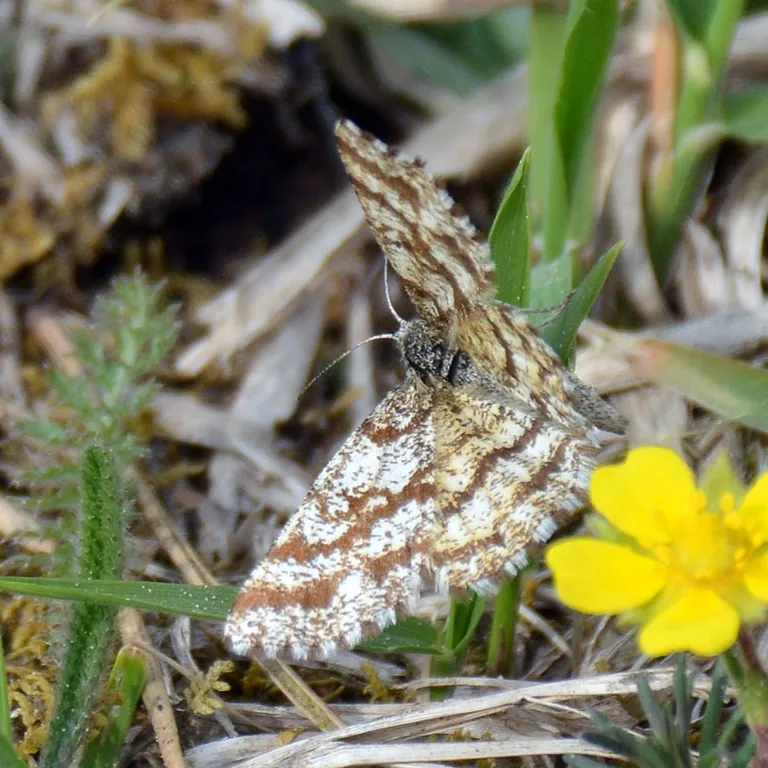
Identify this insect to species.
Ematurga atomaria
